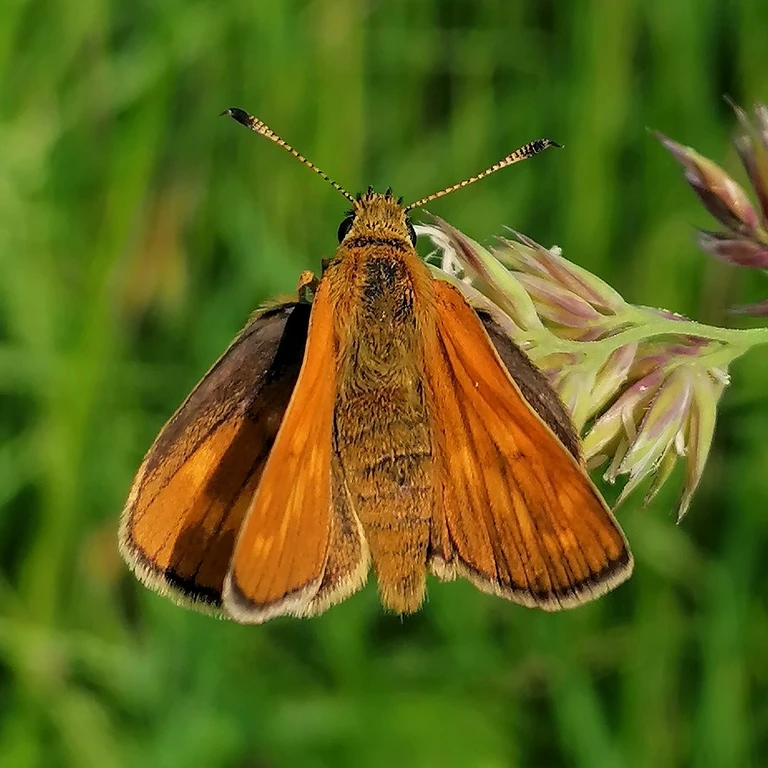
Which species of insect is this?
Ochlodes sylvanus (also Ochlodes venata)
